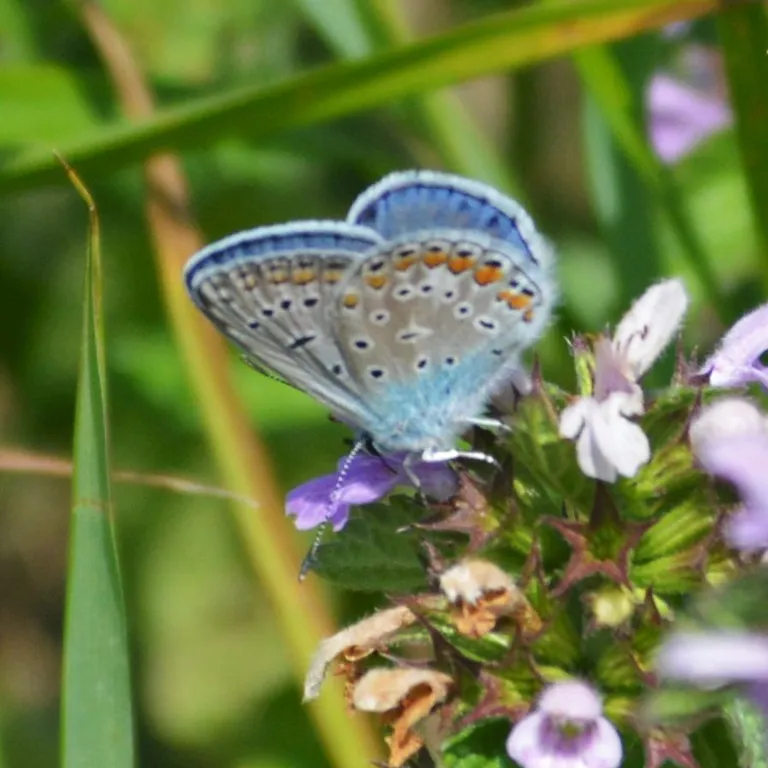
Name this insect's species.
Polyommatus icarus
